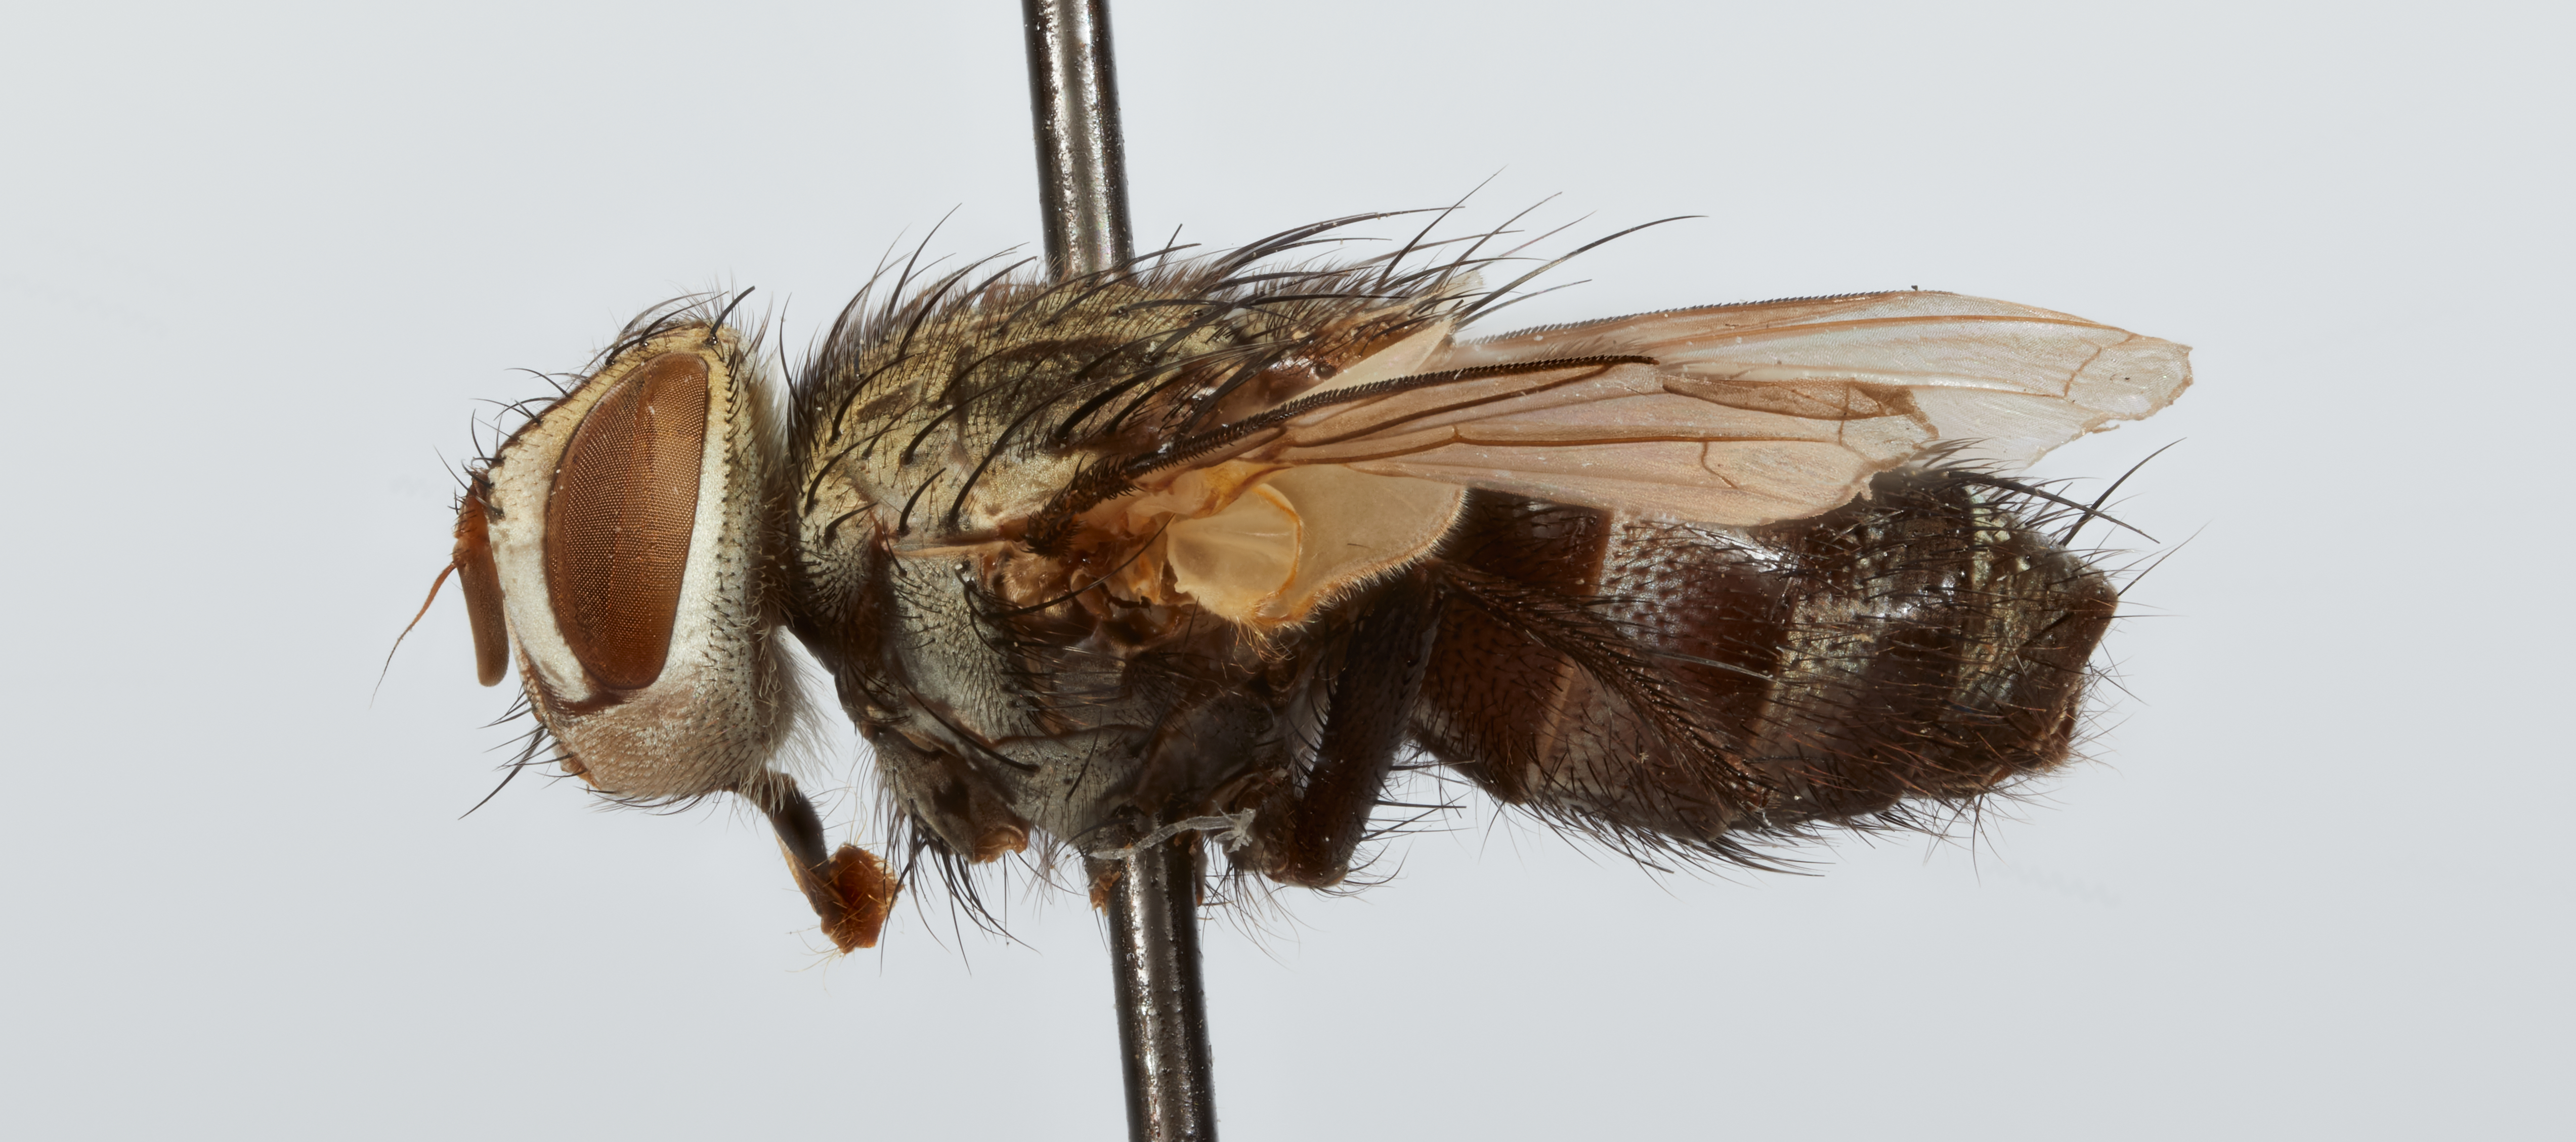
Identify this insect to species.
Trophops clauseni
